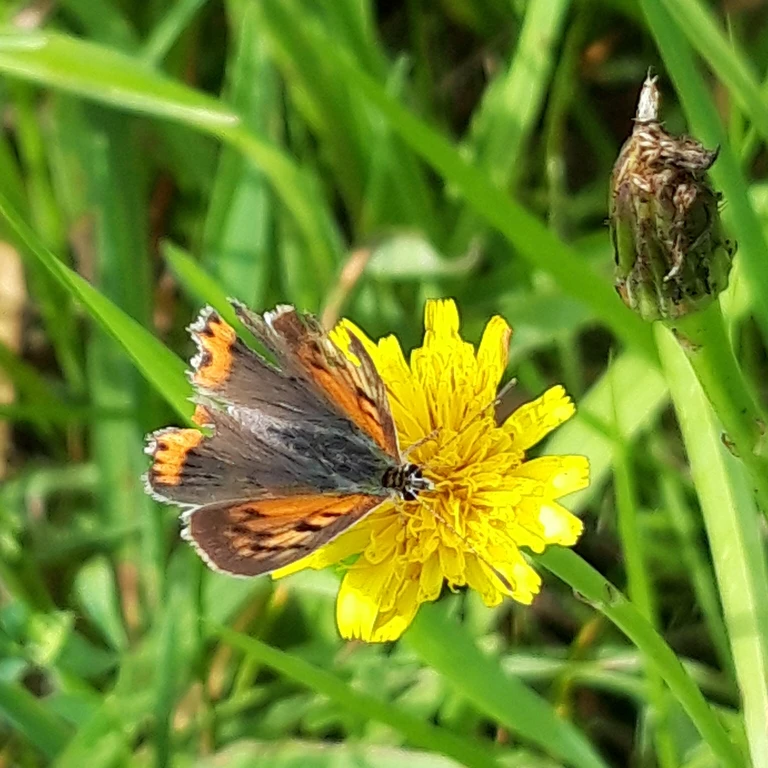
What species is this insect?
Lycaena phlaeas
